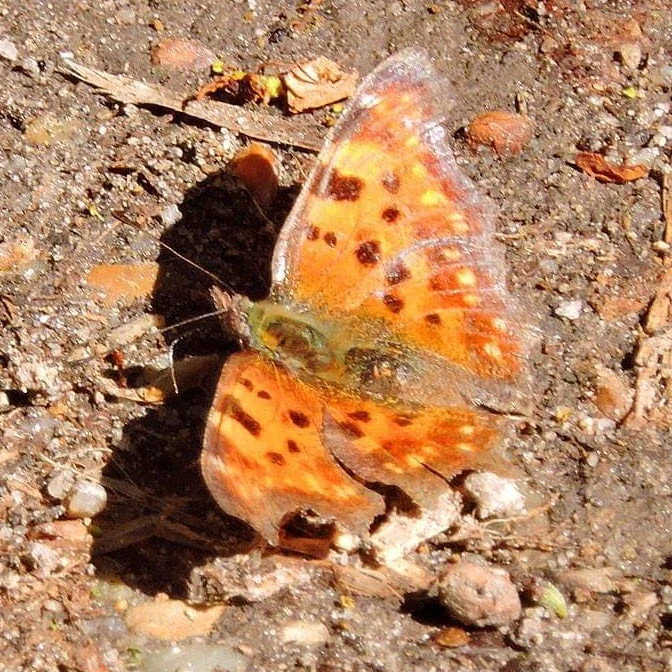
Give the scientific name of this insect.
Polygonia c-album
